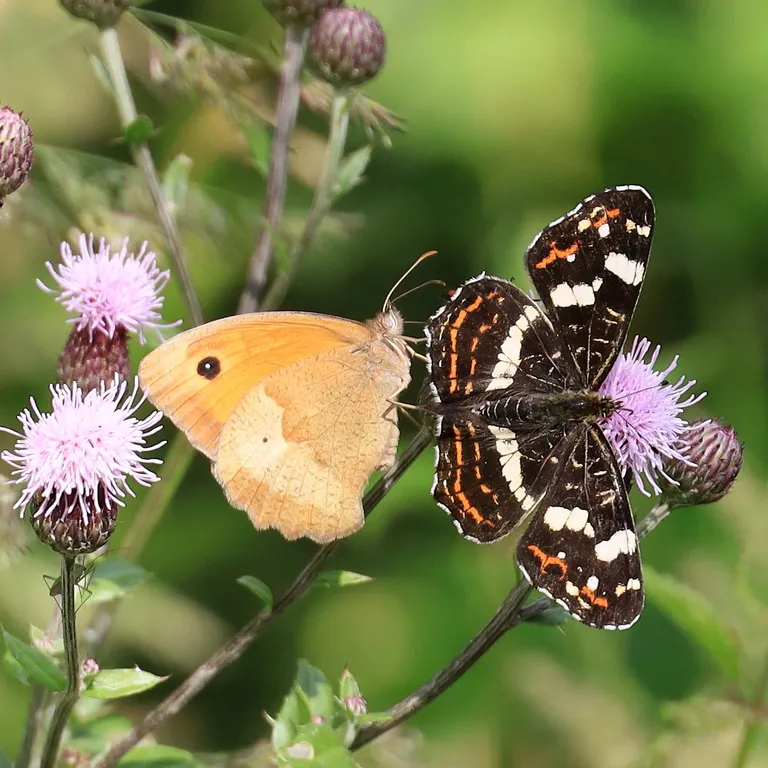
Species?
Araschnia levana
